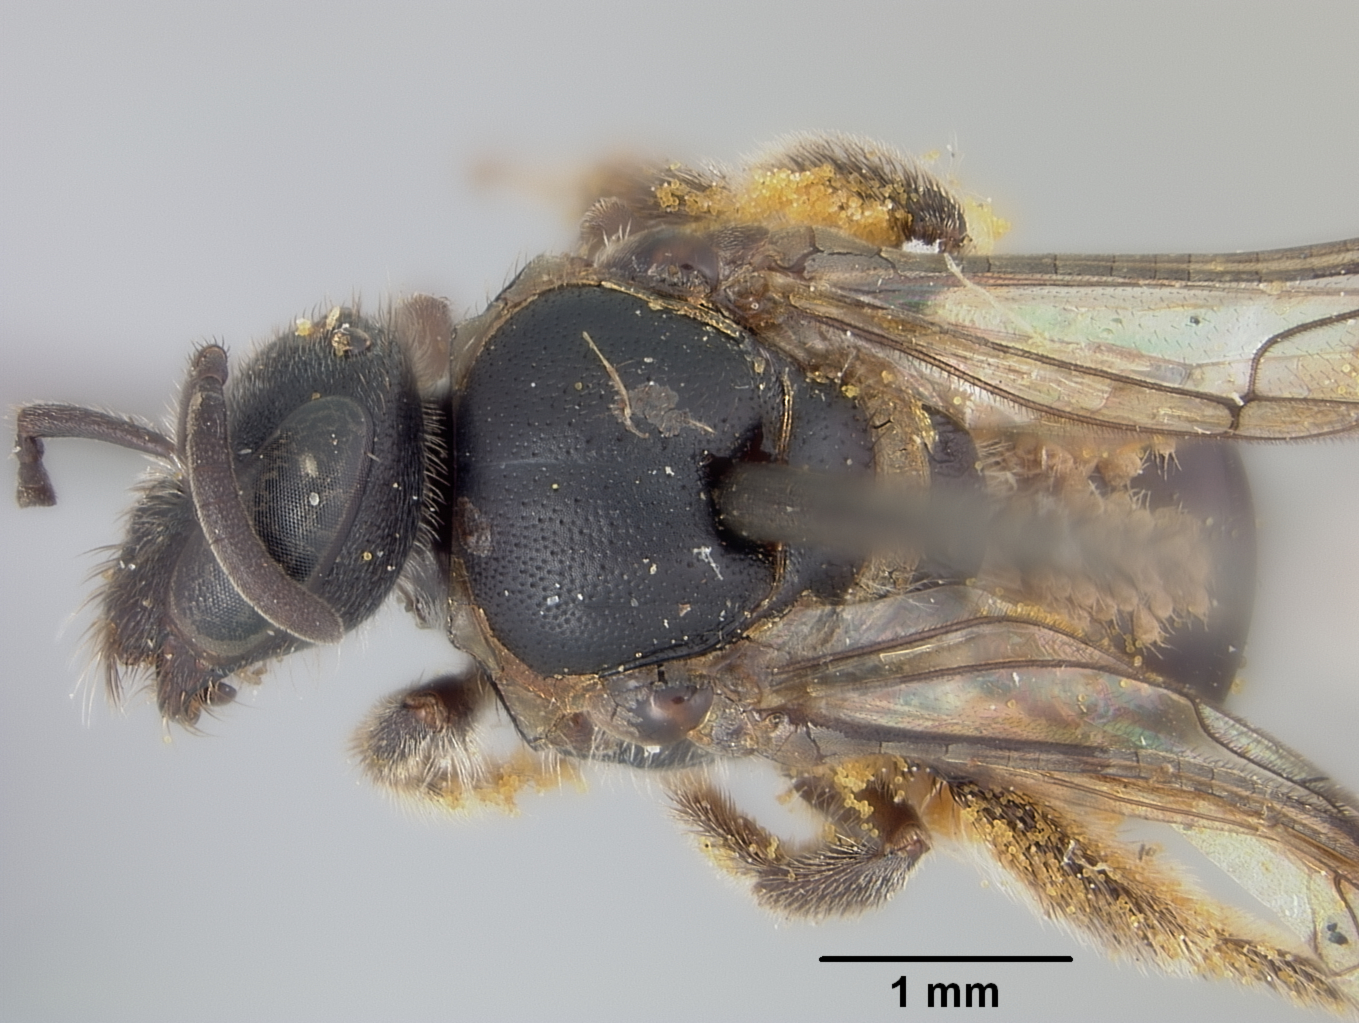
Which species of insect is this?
Halictus melanurops
